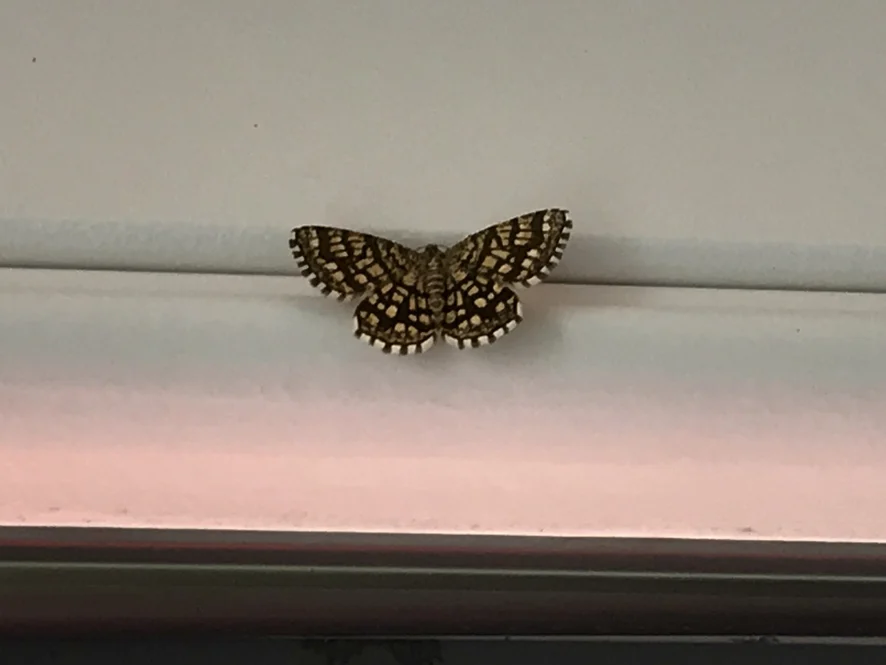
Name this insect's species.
Chiasmia clathrata
